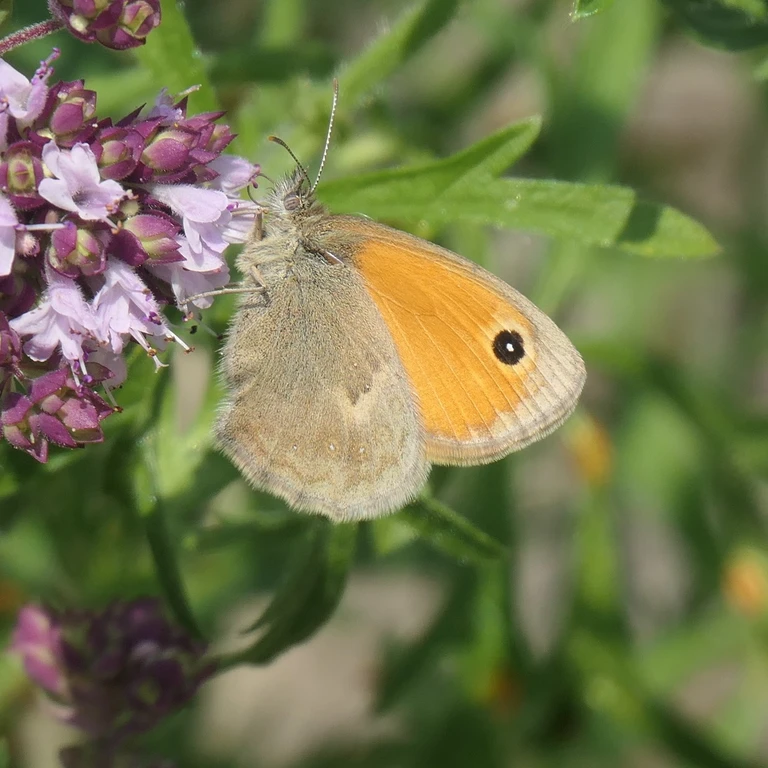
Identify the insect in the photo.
Coenonympha pamphilus
